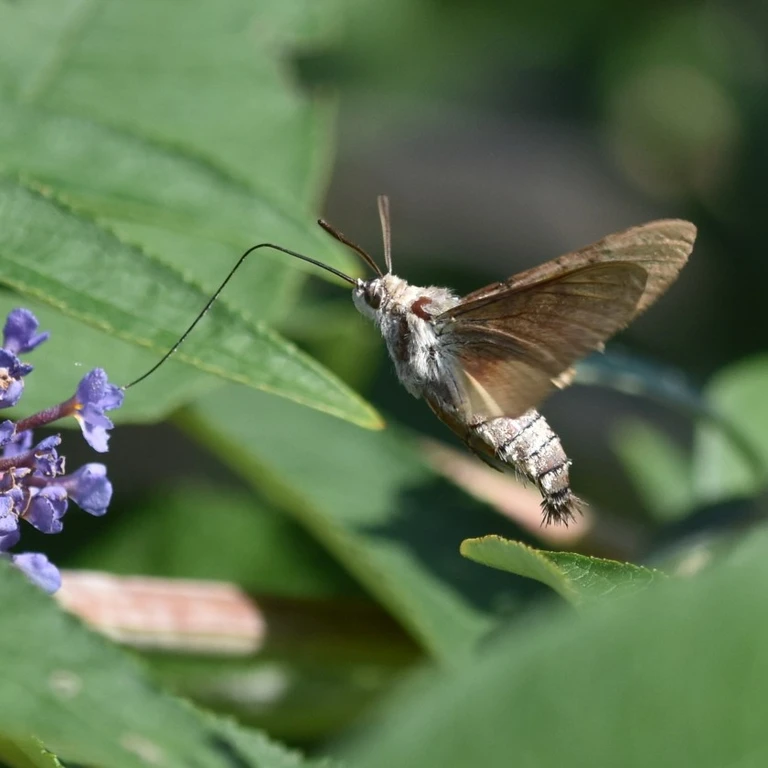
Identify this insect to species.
Macroglossum stellatarum
